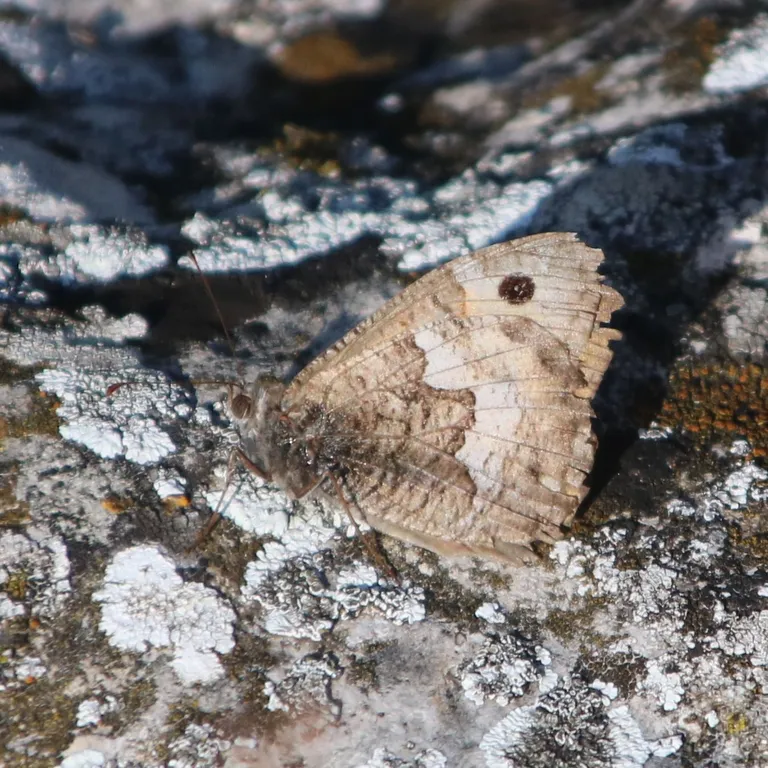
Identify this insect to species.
Hipparchia semele
